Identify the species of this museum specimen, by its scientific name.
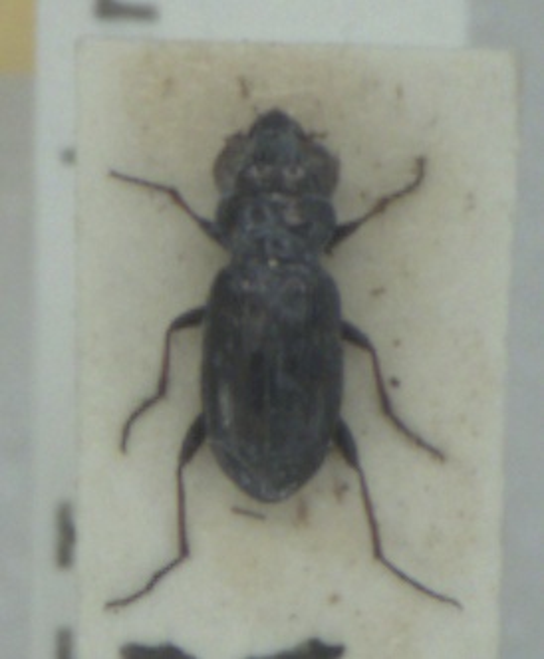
Notiophilus palustris
